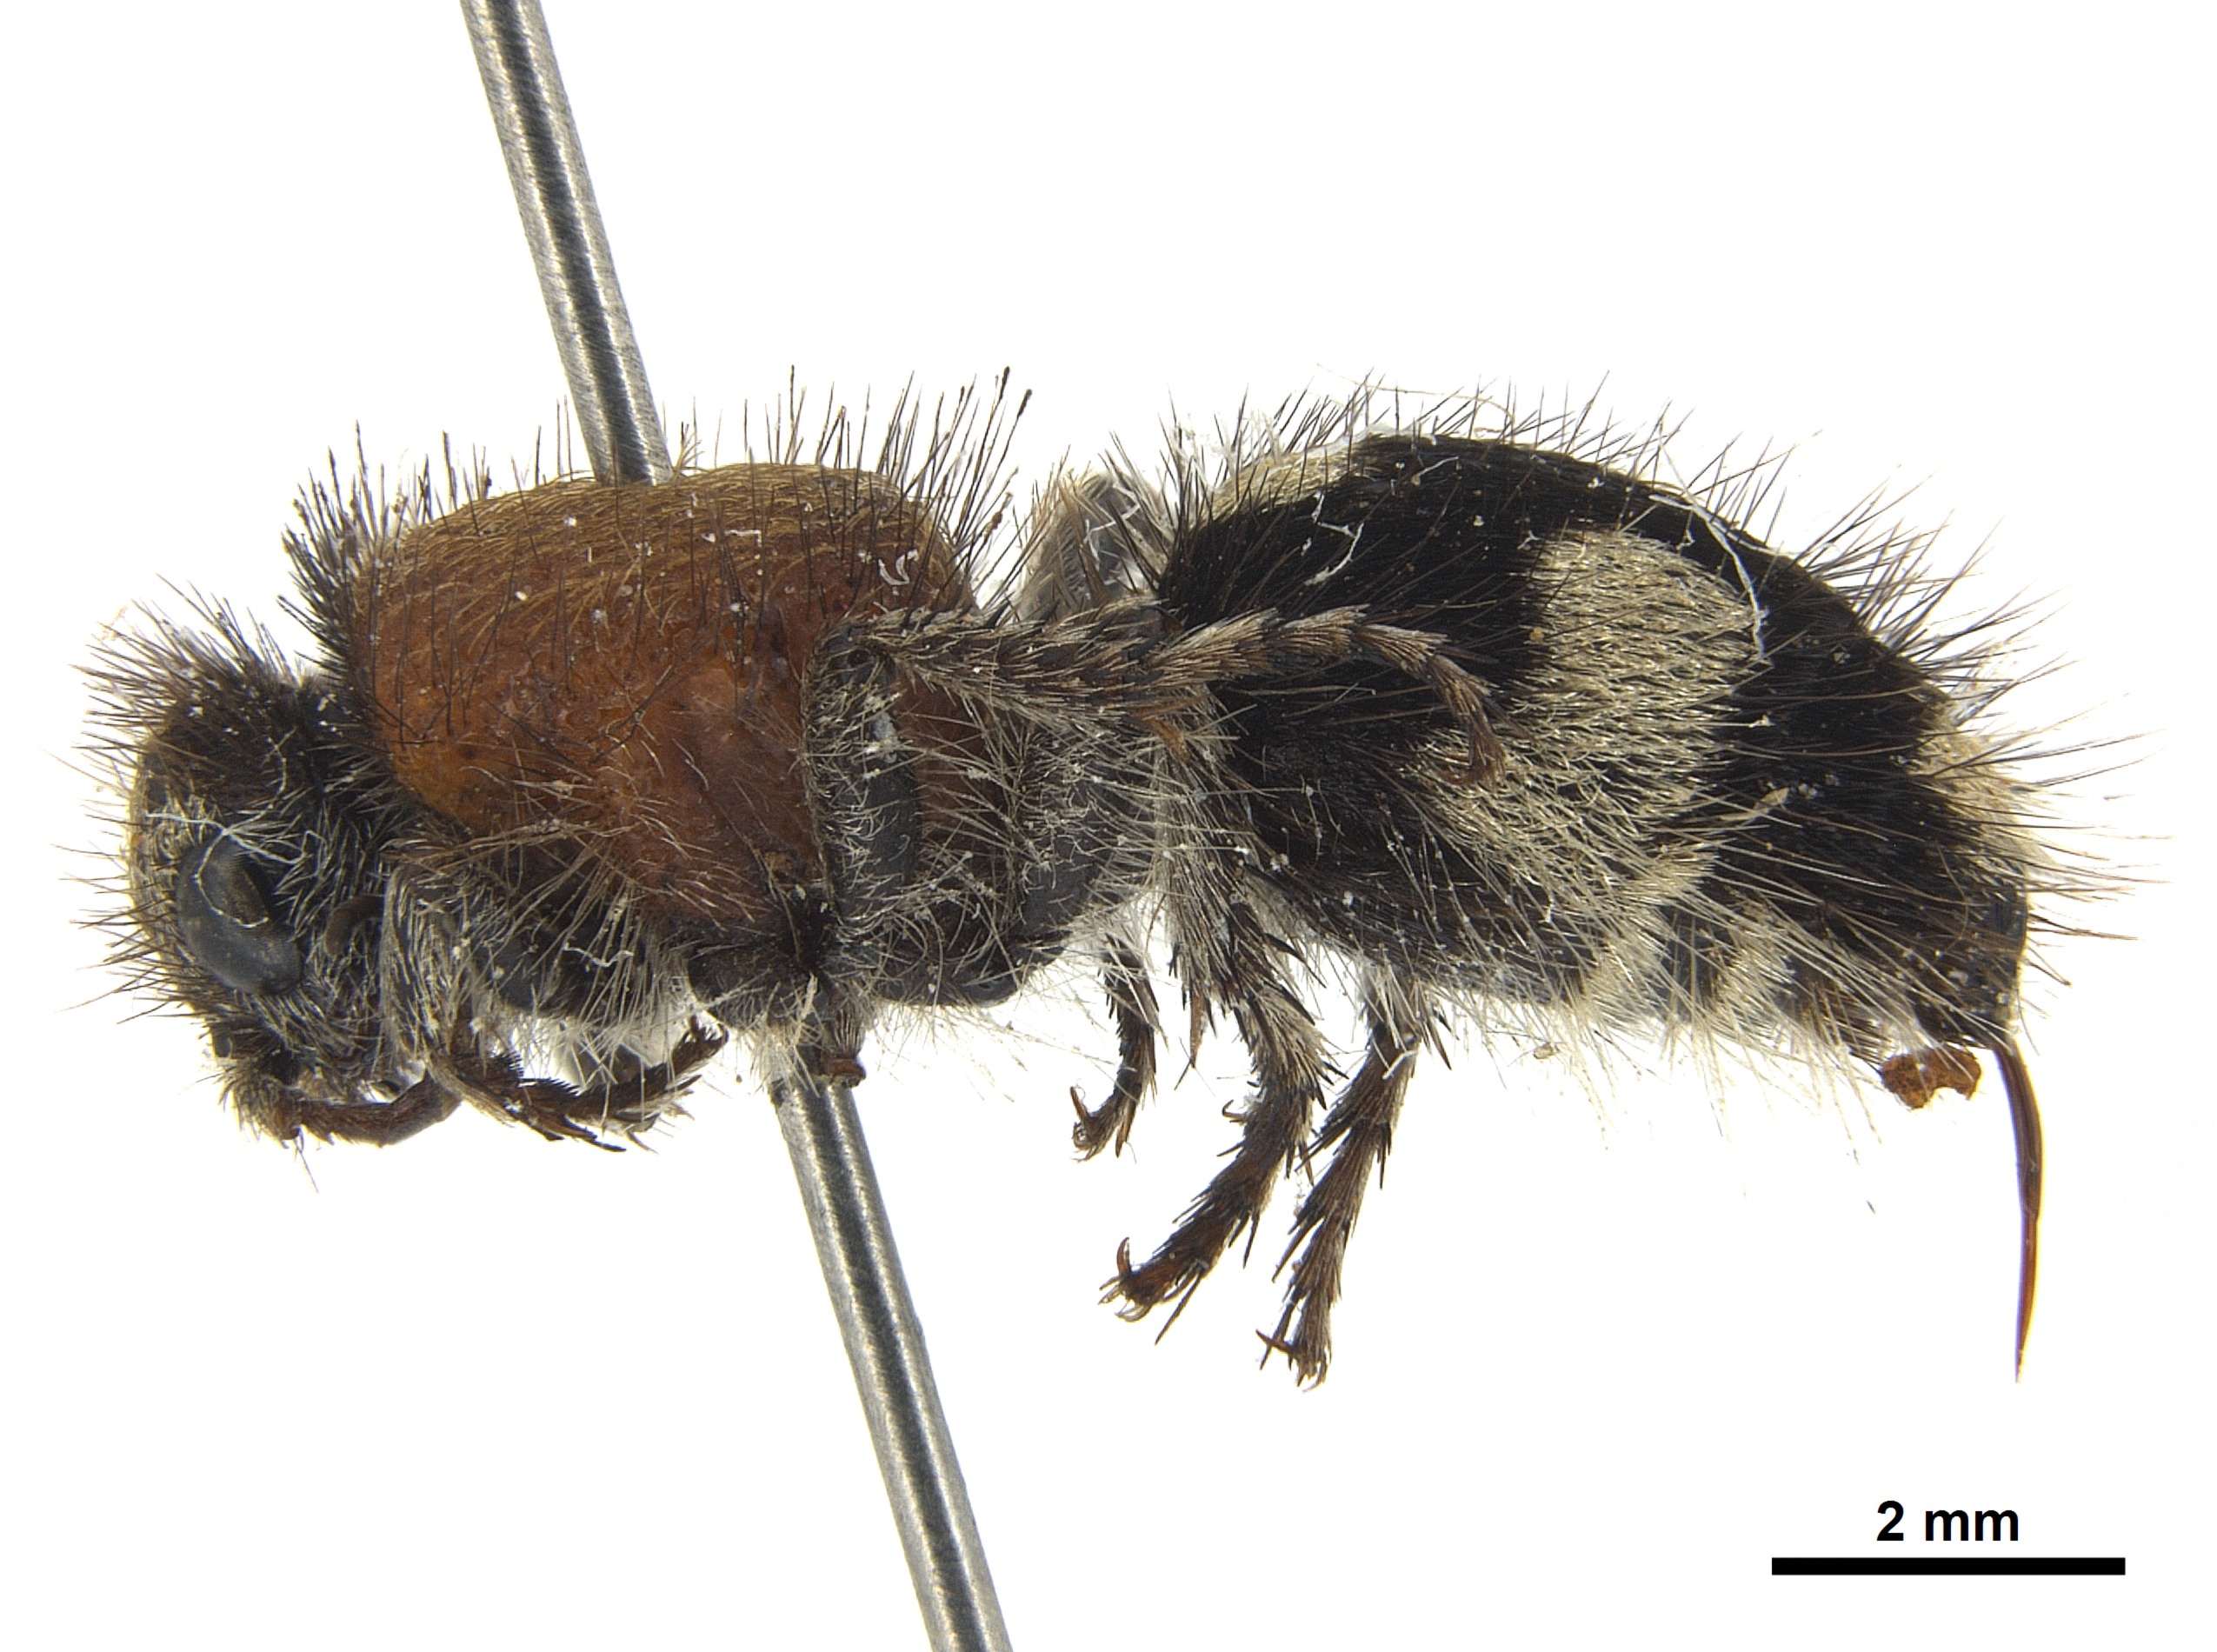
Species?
Dasylabris maura
